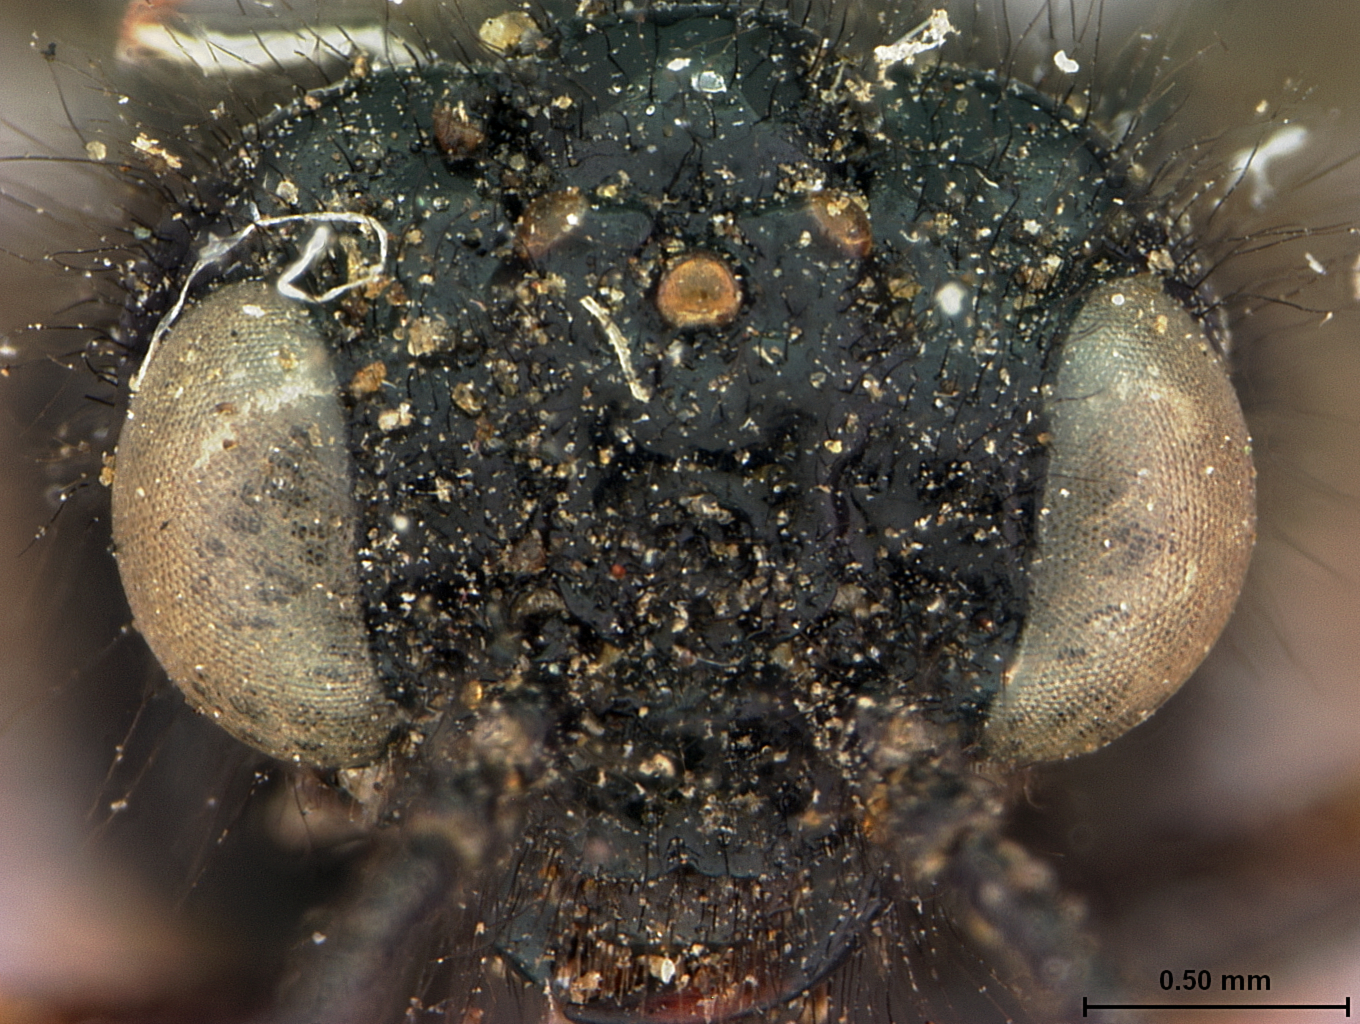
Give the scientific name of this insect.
Trichotaxonus reedi
